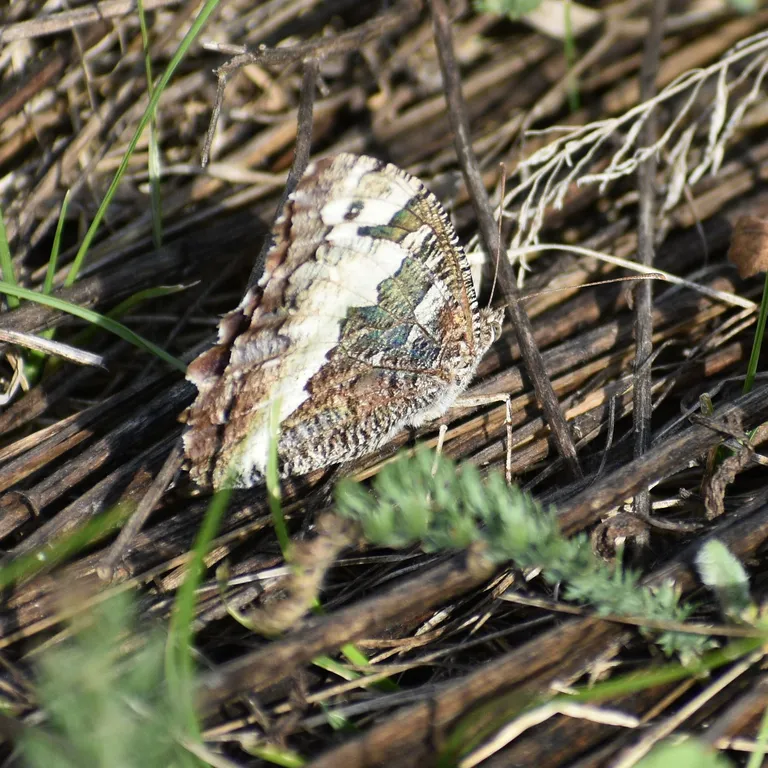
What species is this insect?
Brintesia circe
